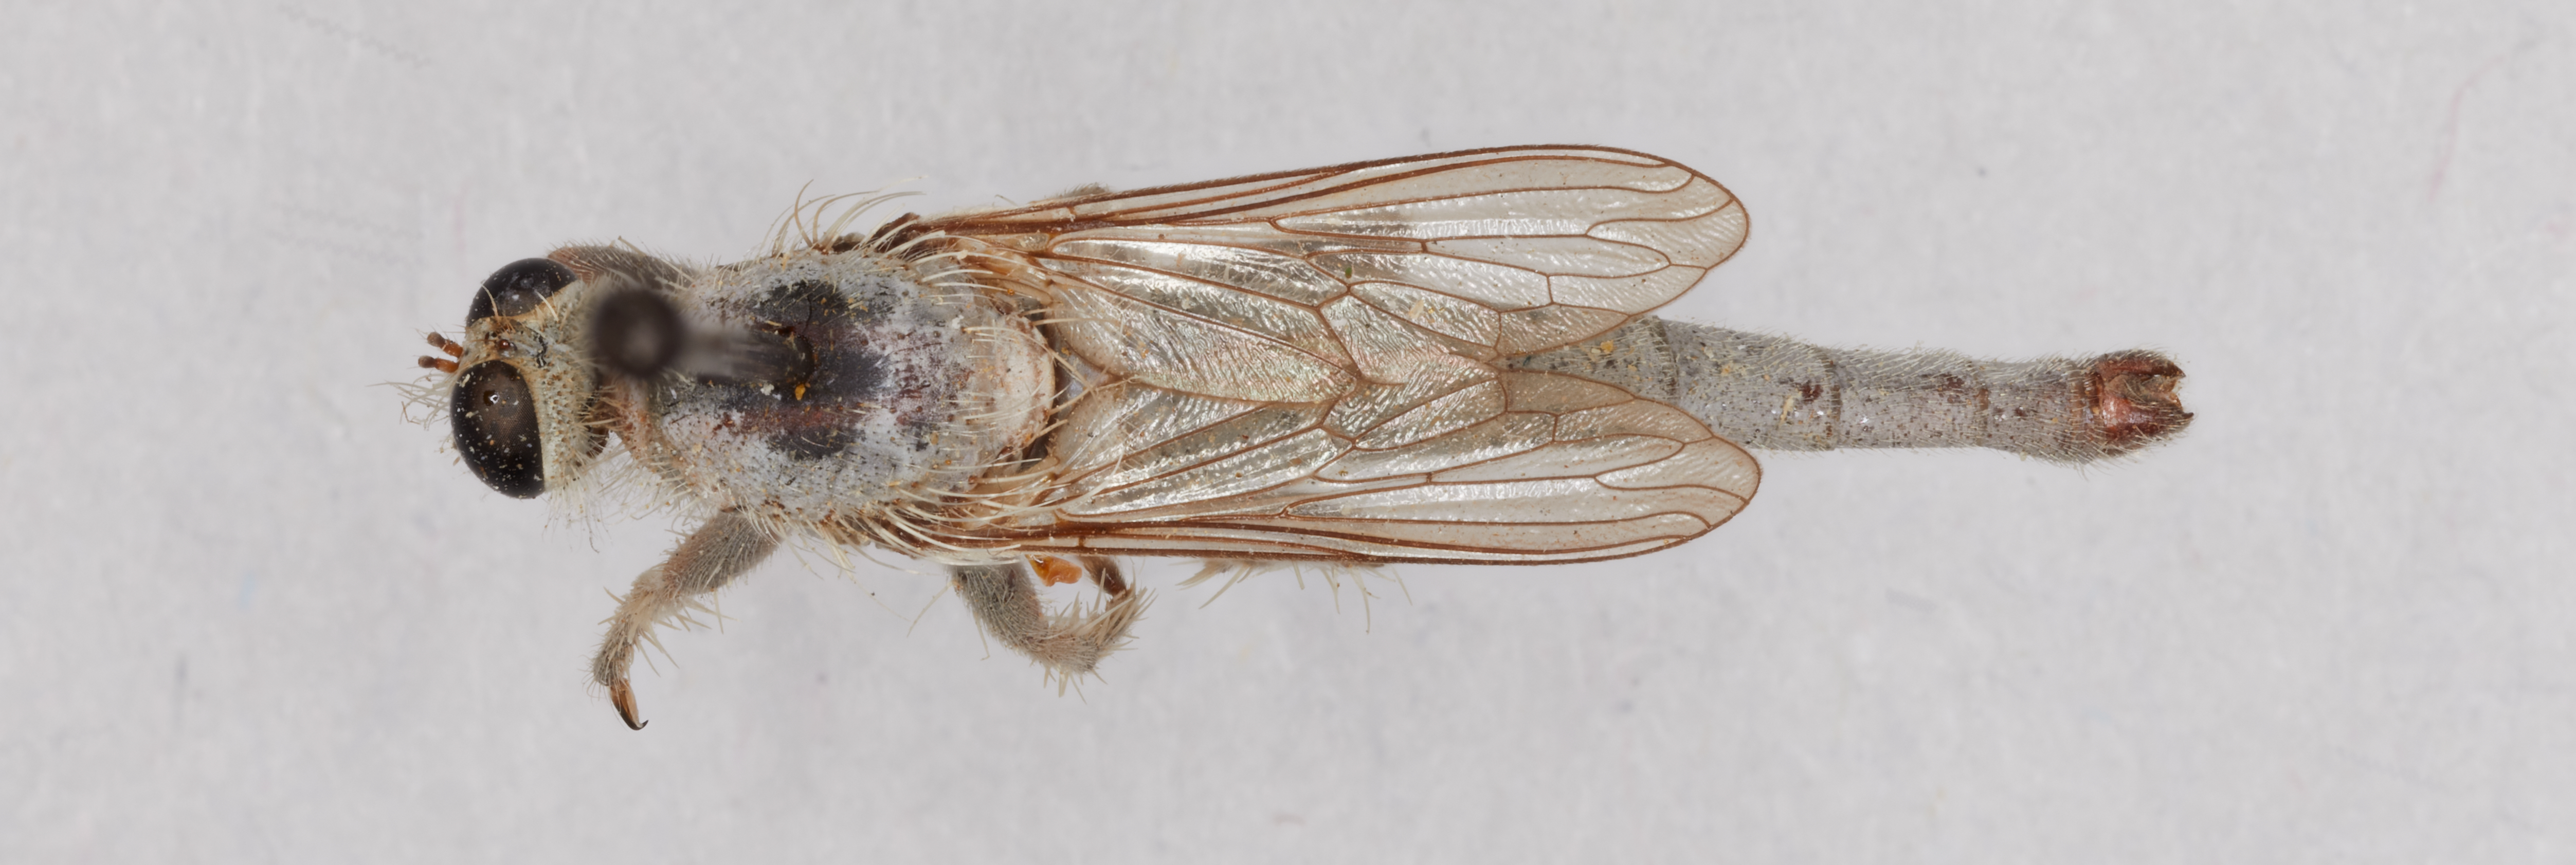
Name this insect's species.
Stenopogon cinerascens
